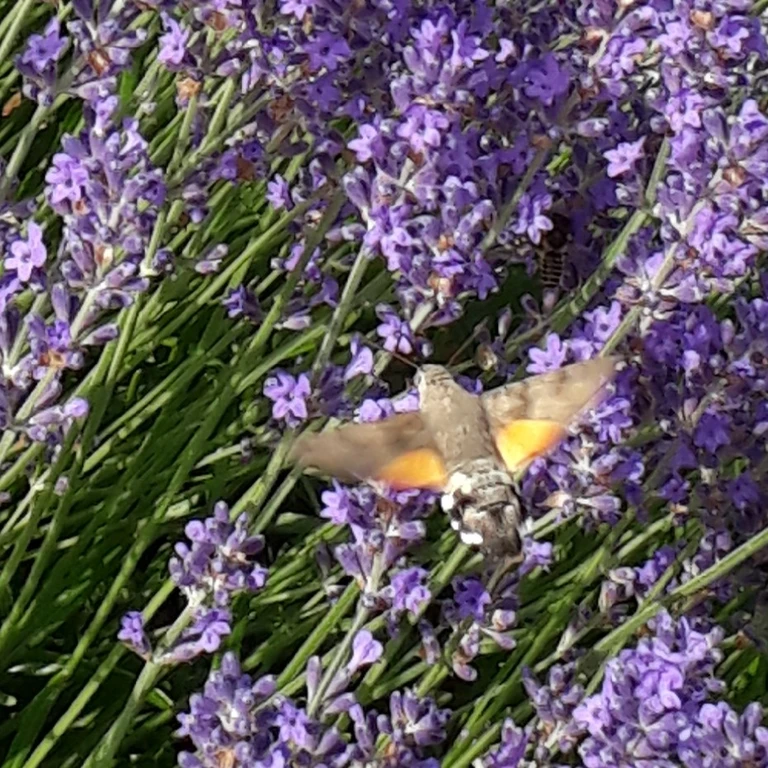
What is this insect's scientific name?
Macroglossum stellatarum
